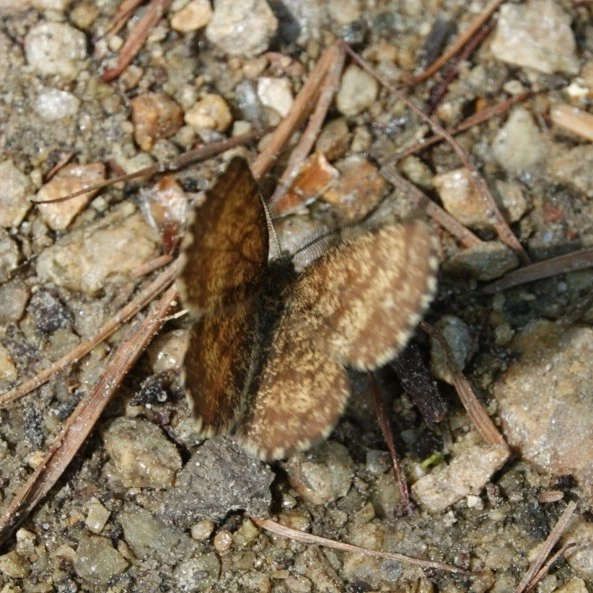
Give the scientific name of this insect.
Ematurga atomaria
